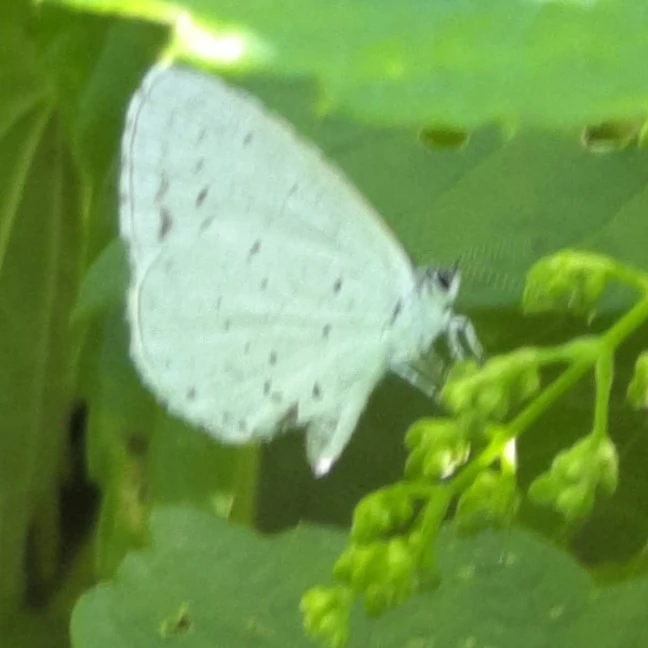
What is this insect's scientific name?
Celastrina argiolus
